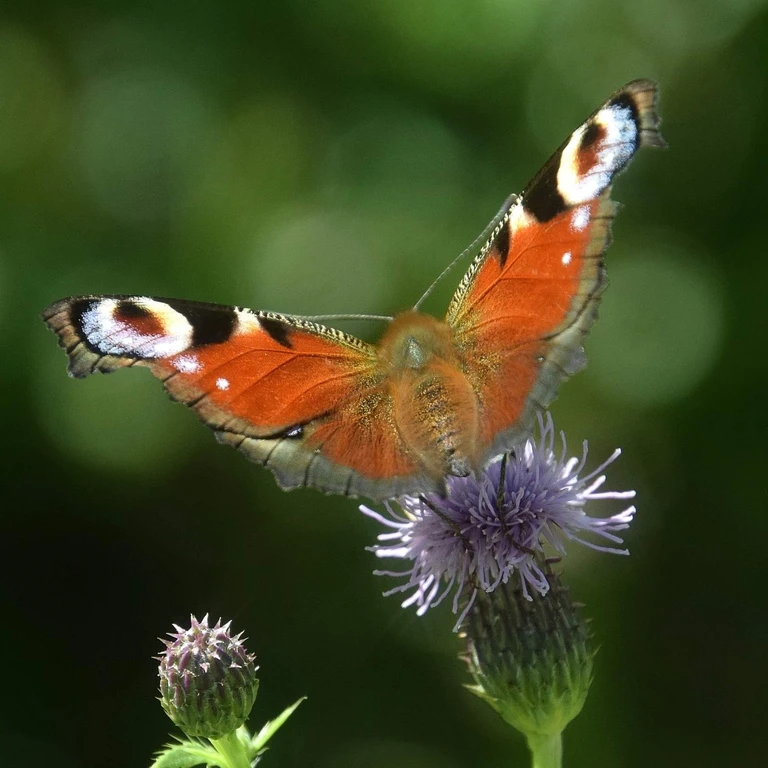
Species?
Aglais io
